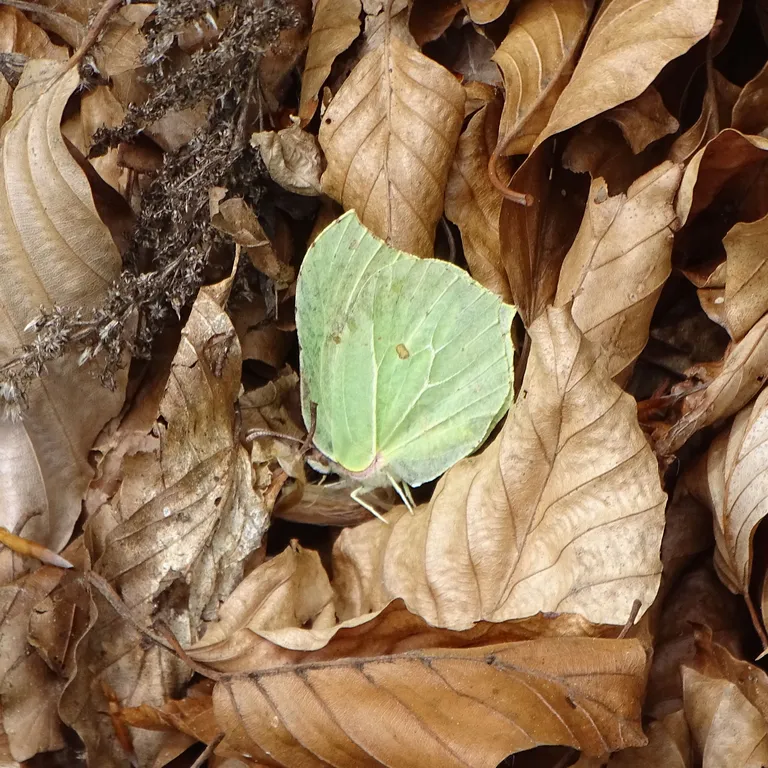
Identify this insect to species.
Gonepteryx rhamni
